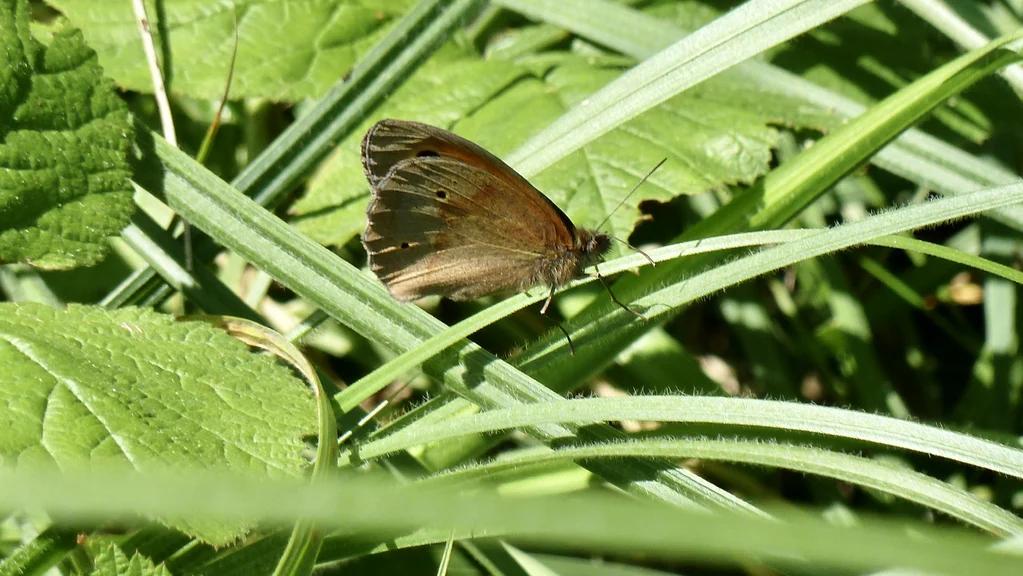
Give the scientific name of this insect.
Maniola jurtina
